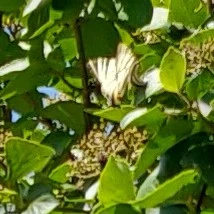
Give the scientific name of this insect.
Iphiclides podalirius
